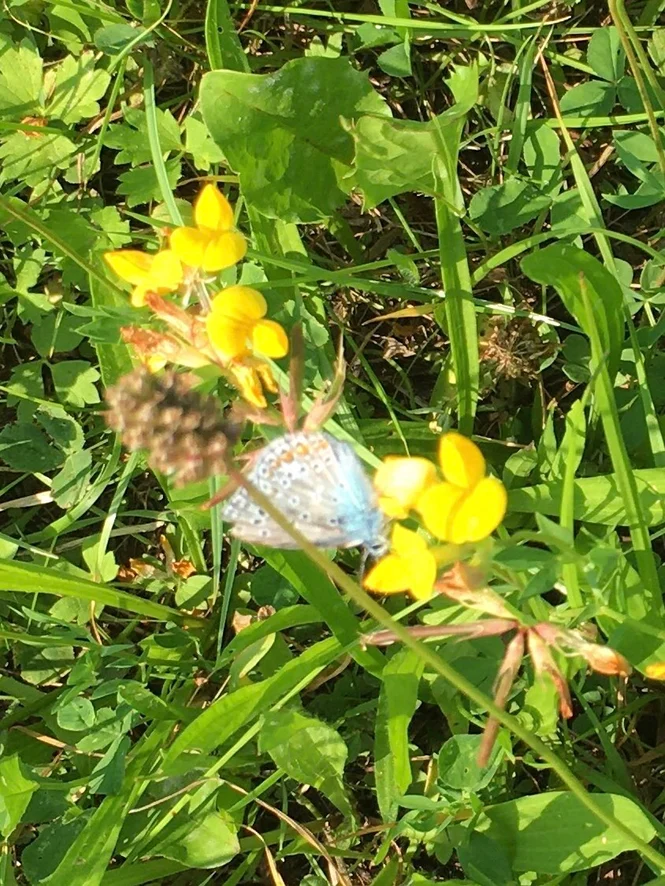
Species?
Polyommatus icarus
